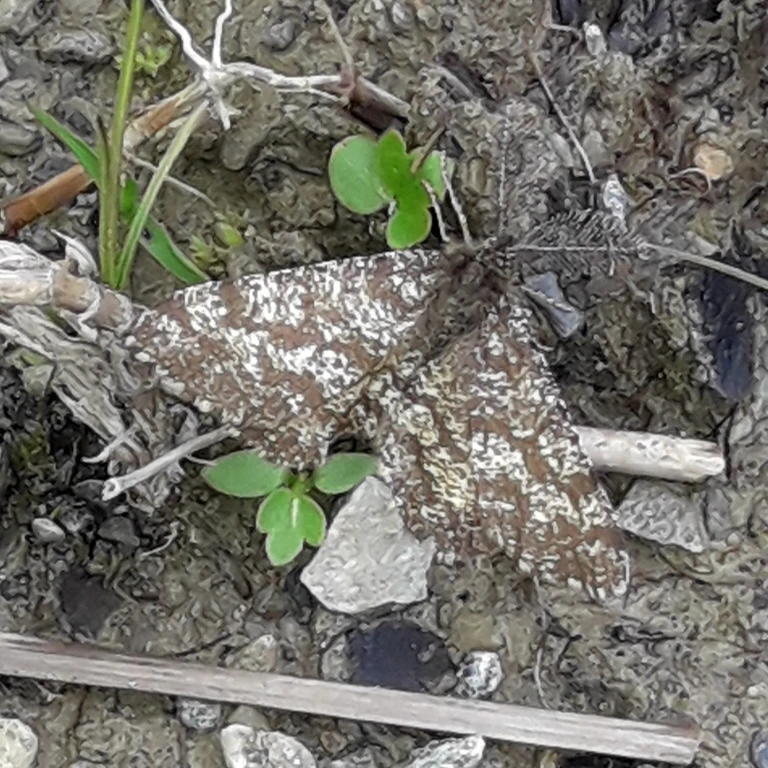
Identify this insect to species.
Ematurga atomaria
